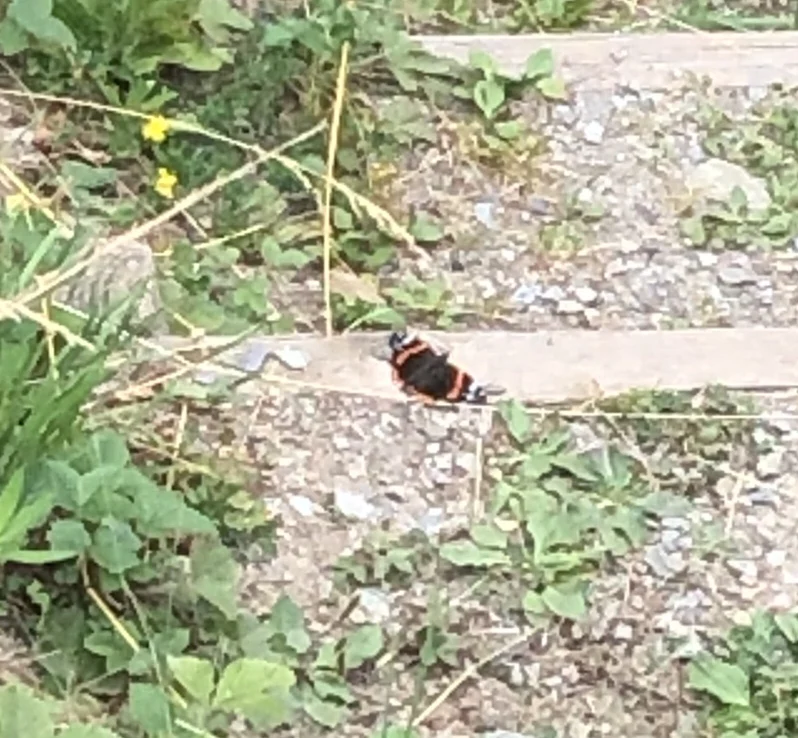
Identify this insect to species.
Vanessa atalanta
